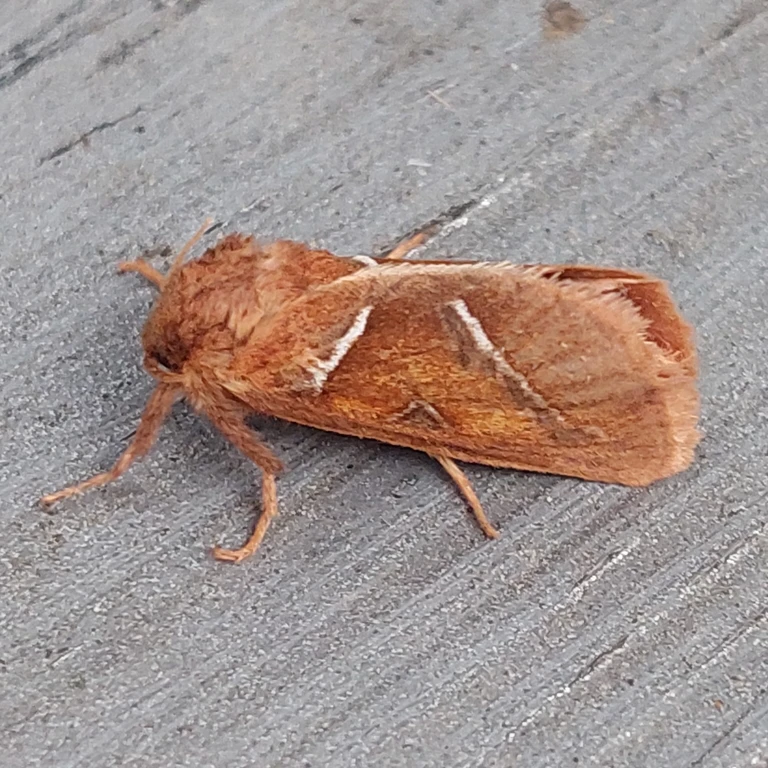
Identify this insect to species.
Triodia sylvina
